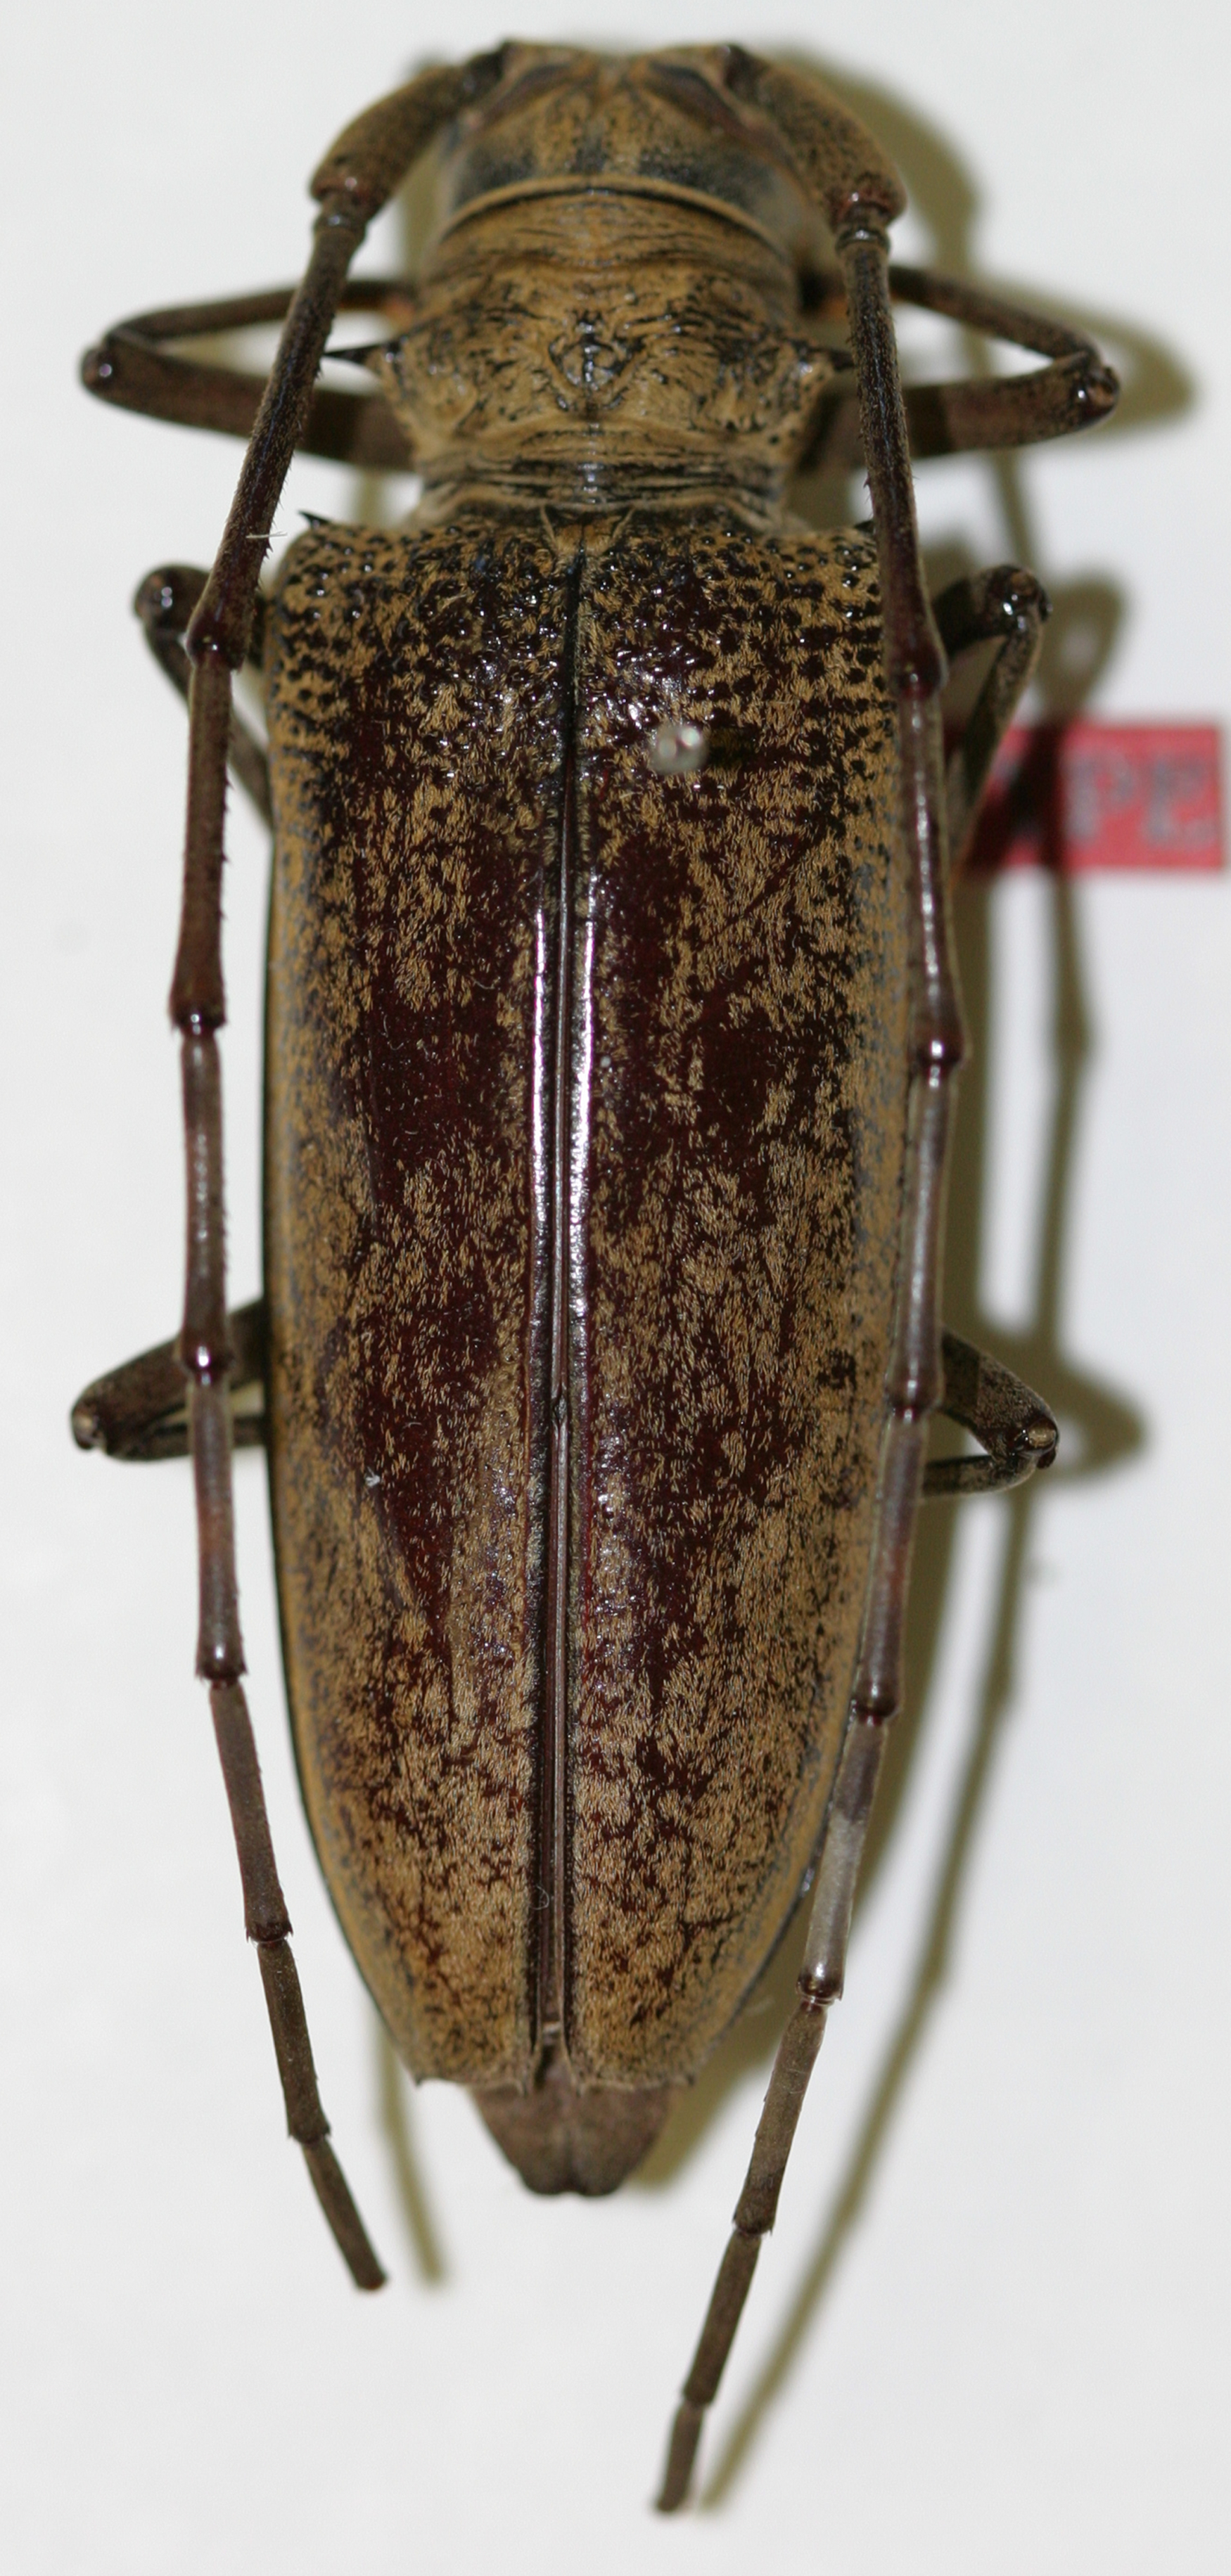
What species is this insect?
Abatocera subirregularis
